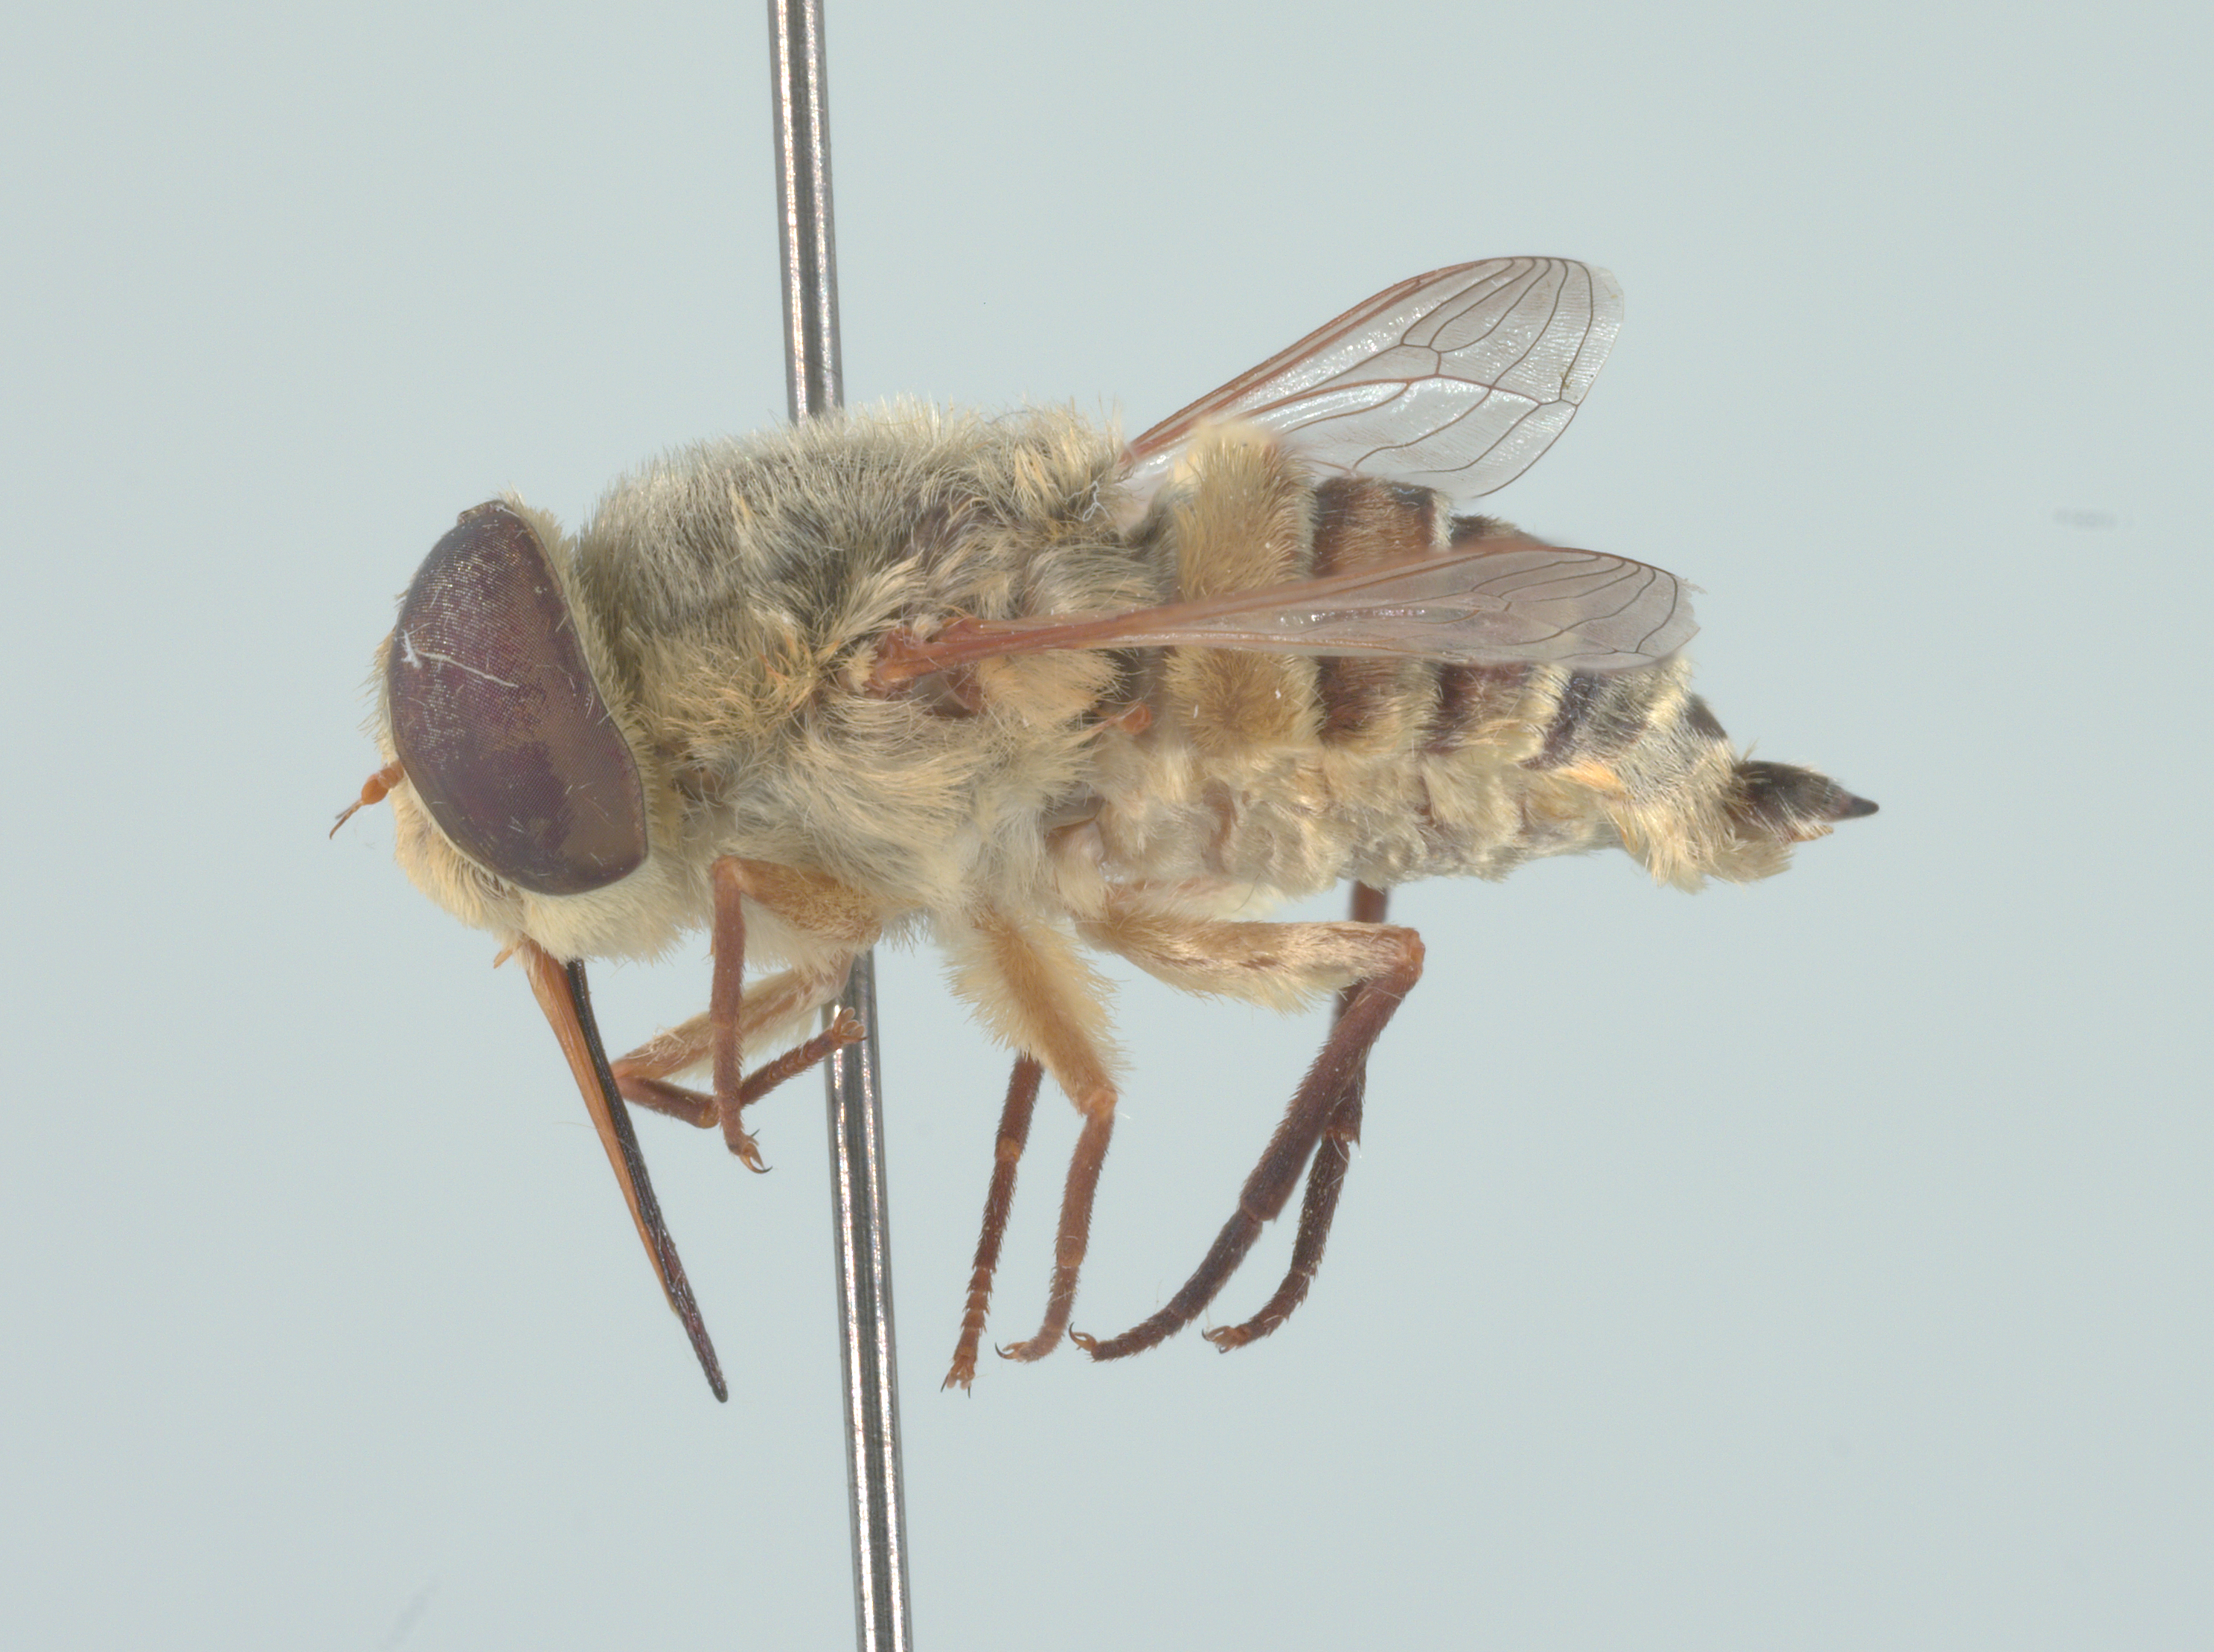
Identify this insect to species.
Neorhynchocephalus volaticus
